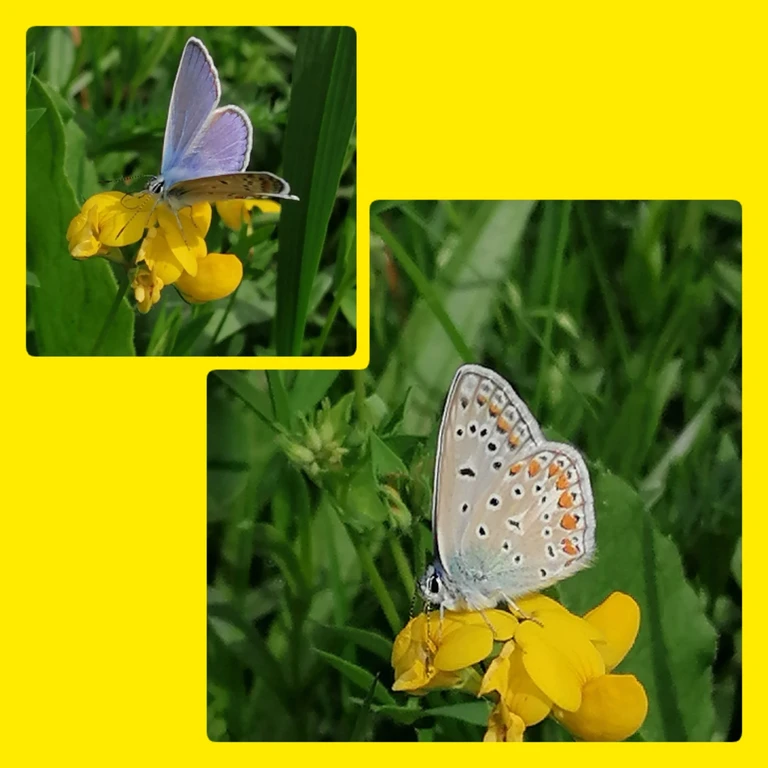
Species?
Polyommatus icarus
